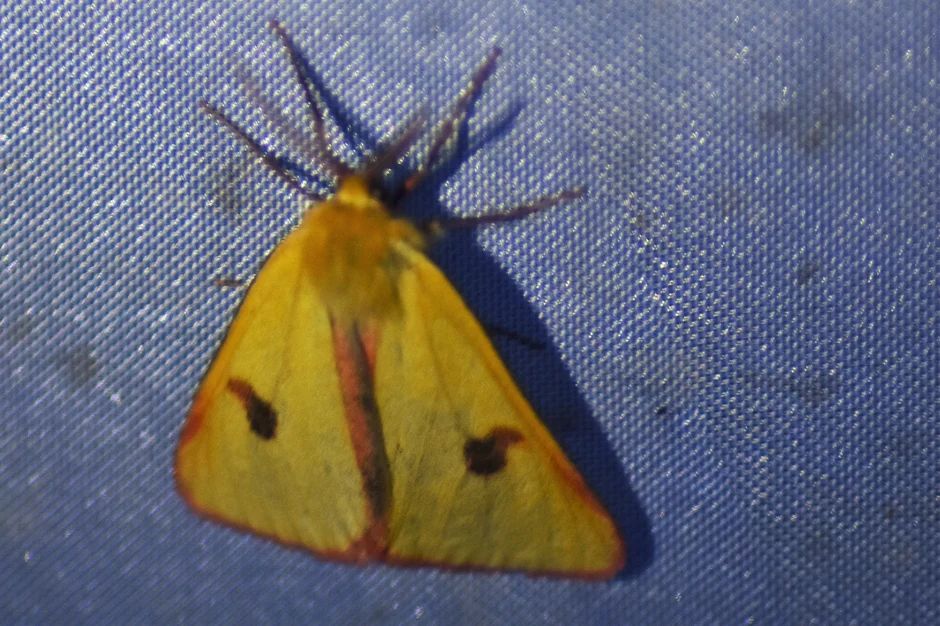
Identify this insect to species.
Diacrisia sannio
